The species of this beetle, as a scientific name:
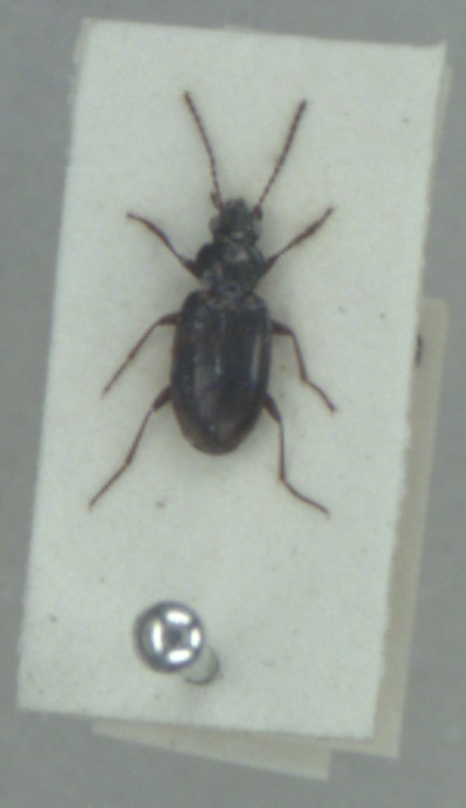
Bembidion varium
